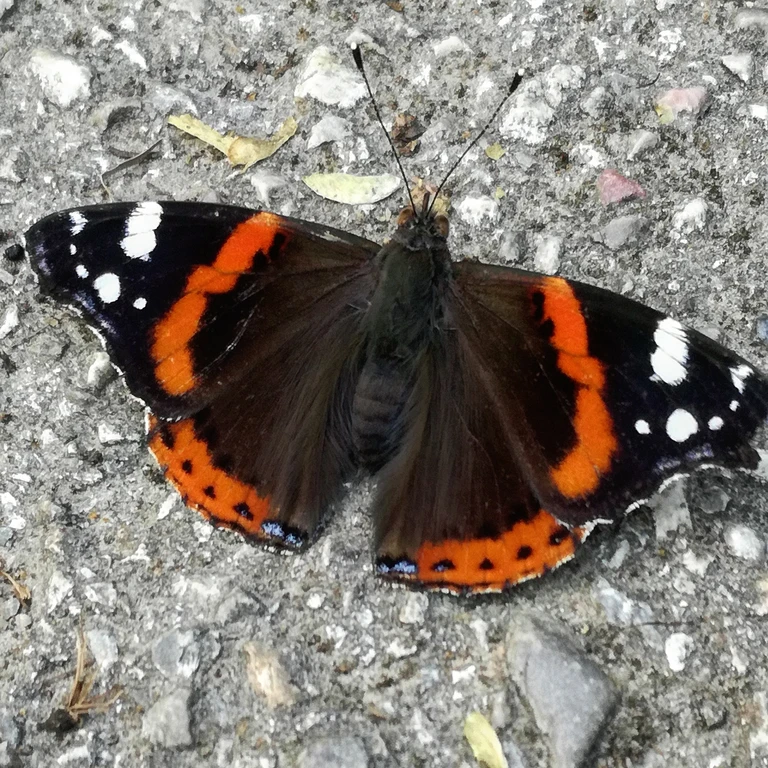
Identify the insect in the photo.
Vanessa atalanta
